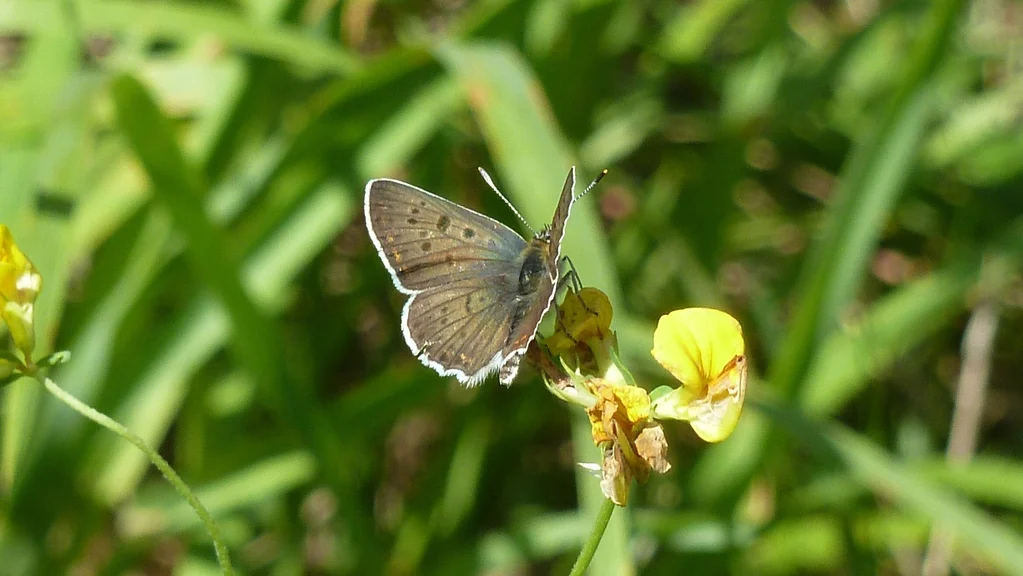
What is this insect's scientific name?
Lycaena tityrus (also Loweia tityrus)
